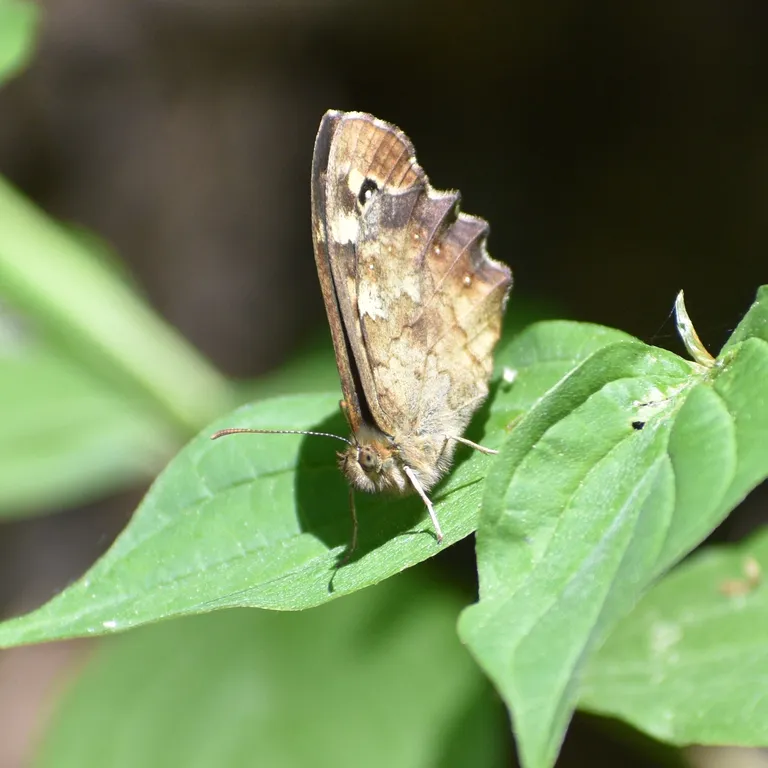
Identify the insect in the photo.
Pararge aegeria
